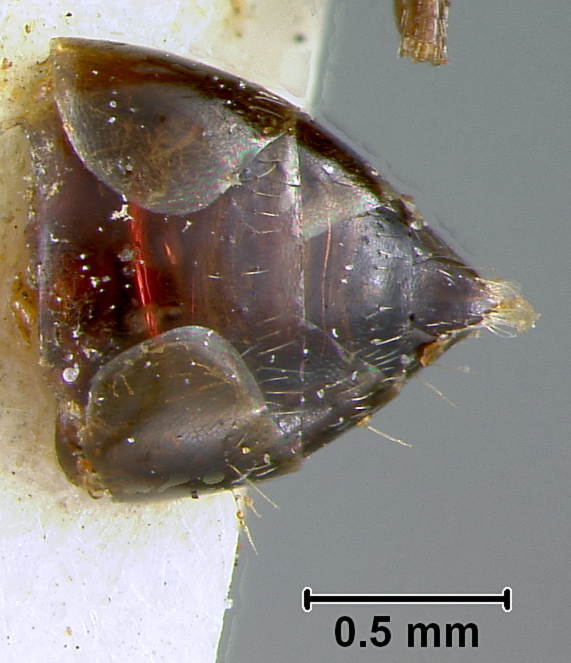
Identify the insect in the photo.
Myrmica cerasi
